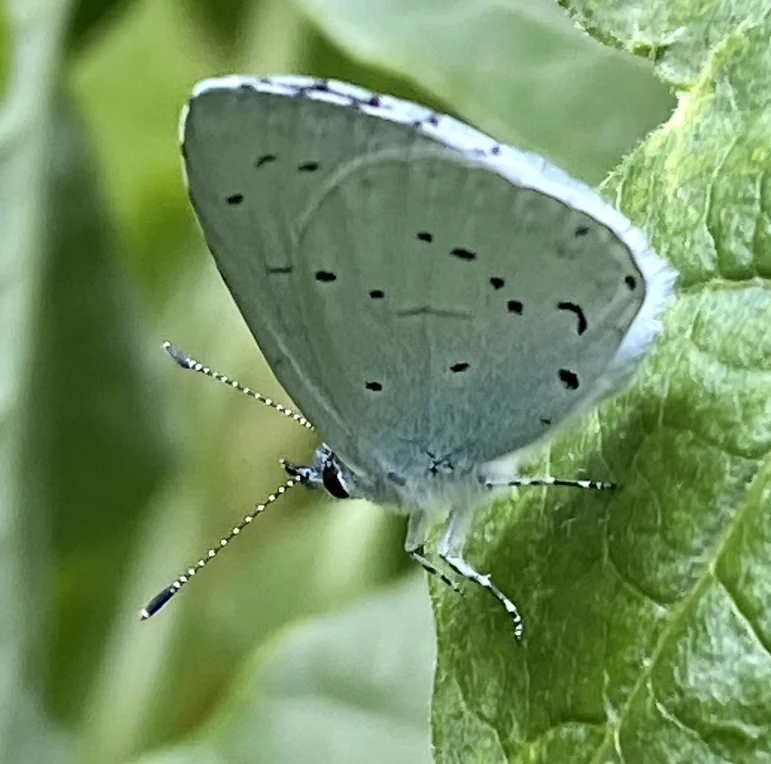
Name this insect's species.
Celastrina argiolus
